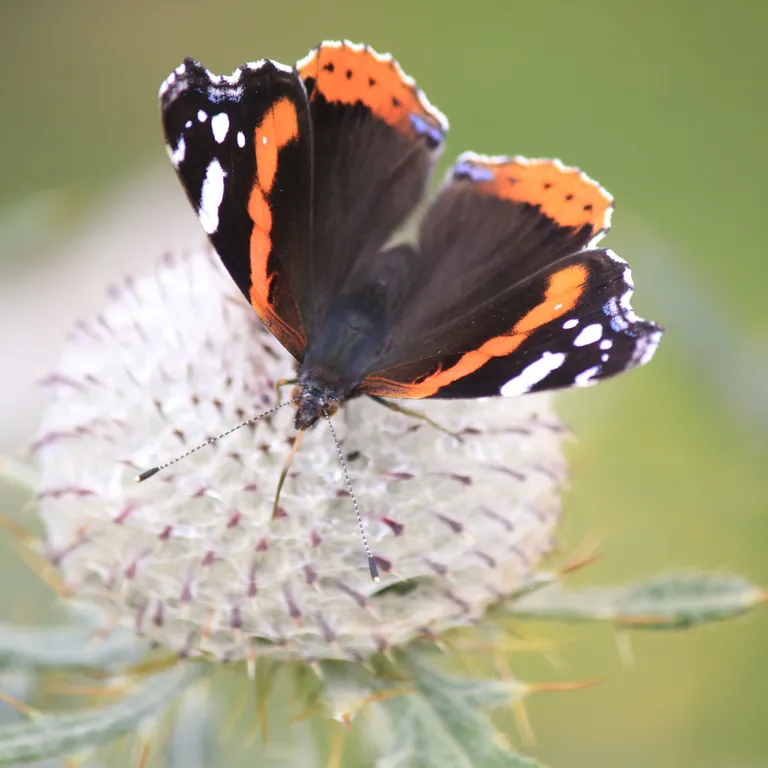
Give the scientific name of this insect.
Vanessa atalanta
